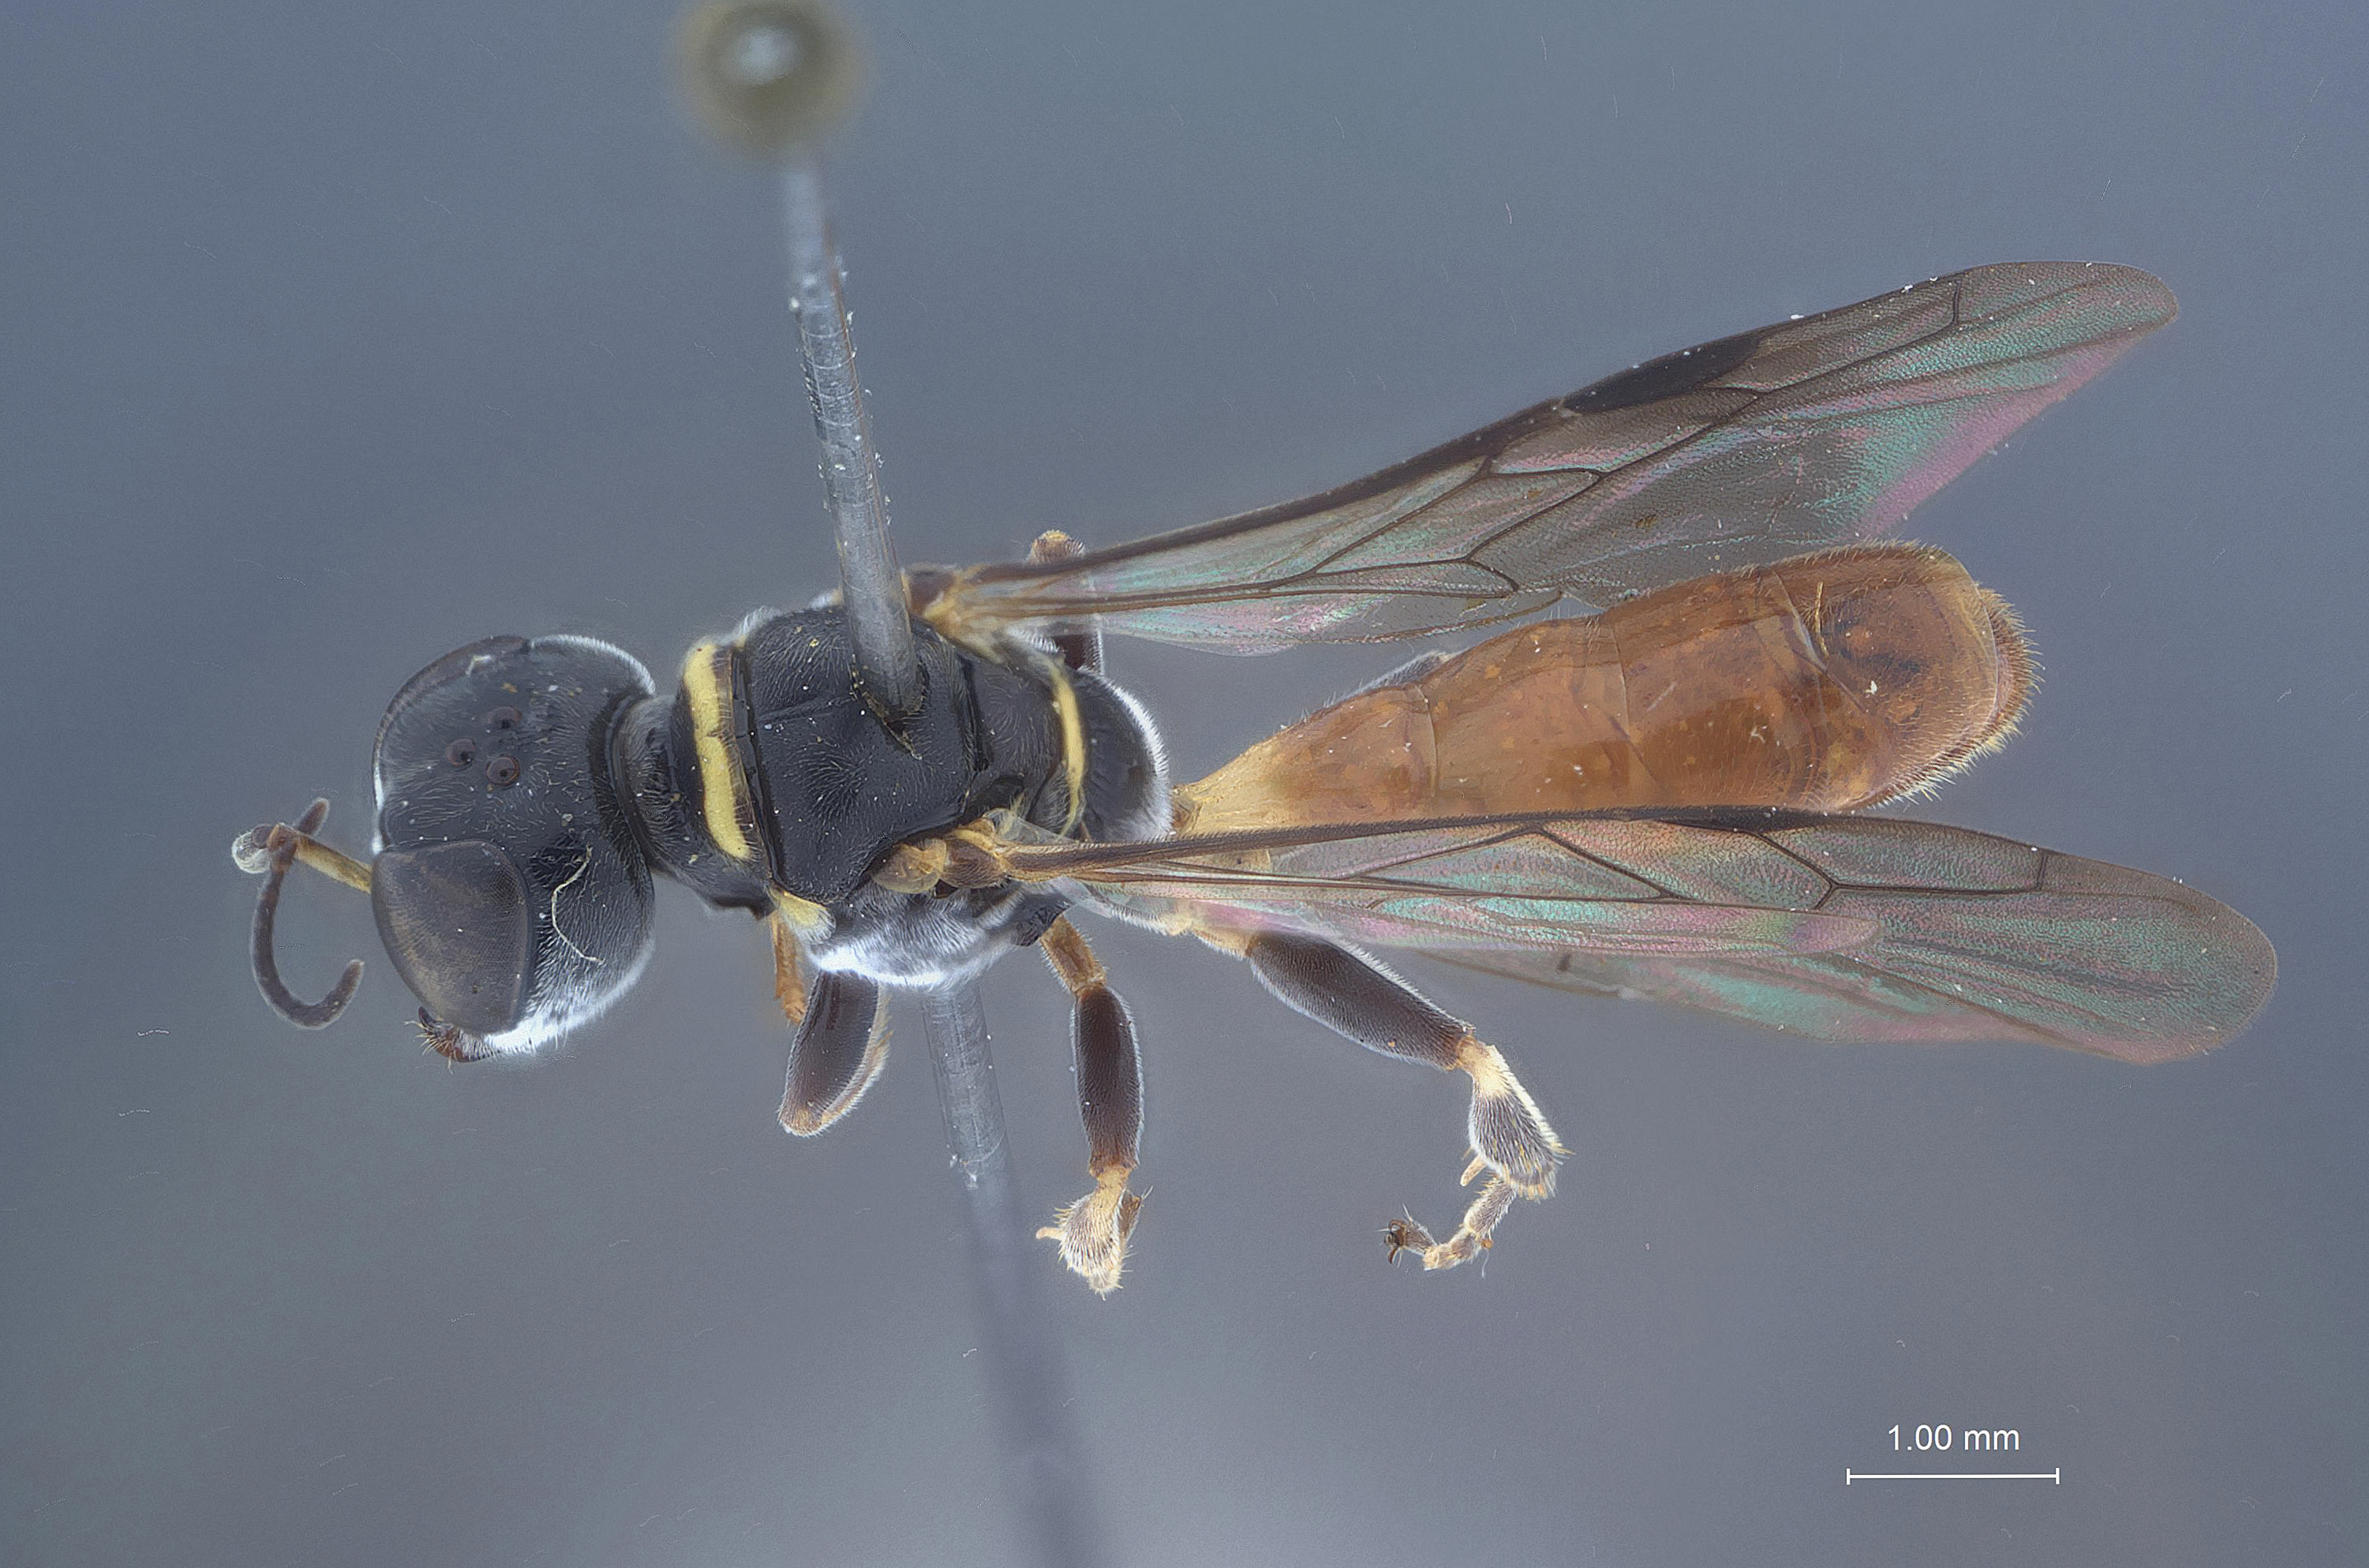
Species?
Crossocerus rufiventris
